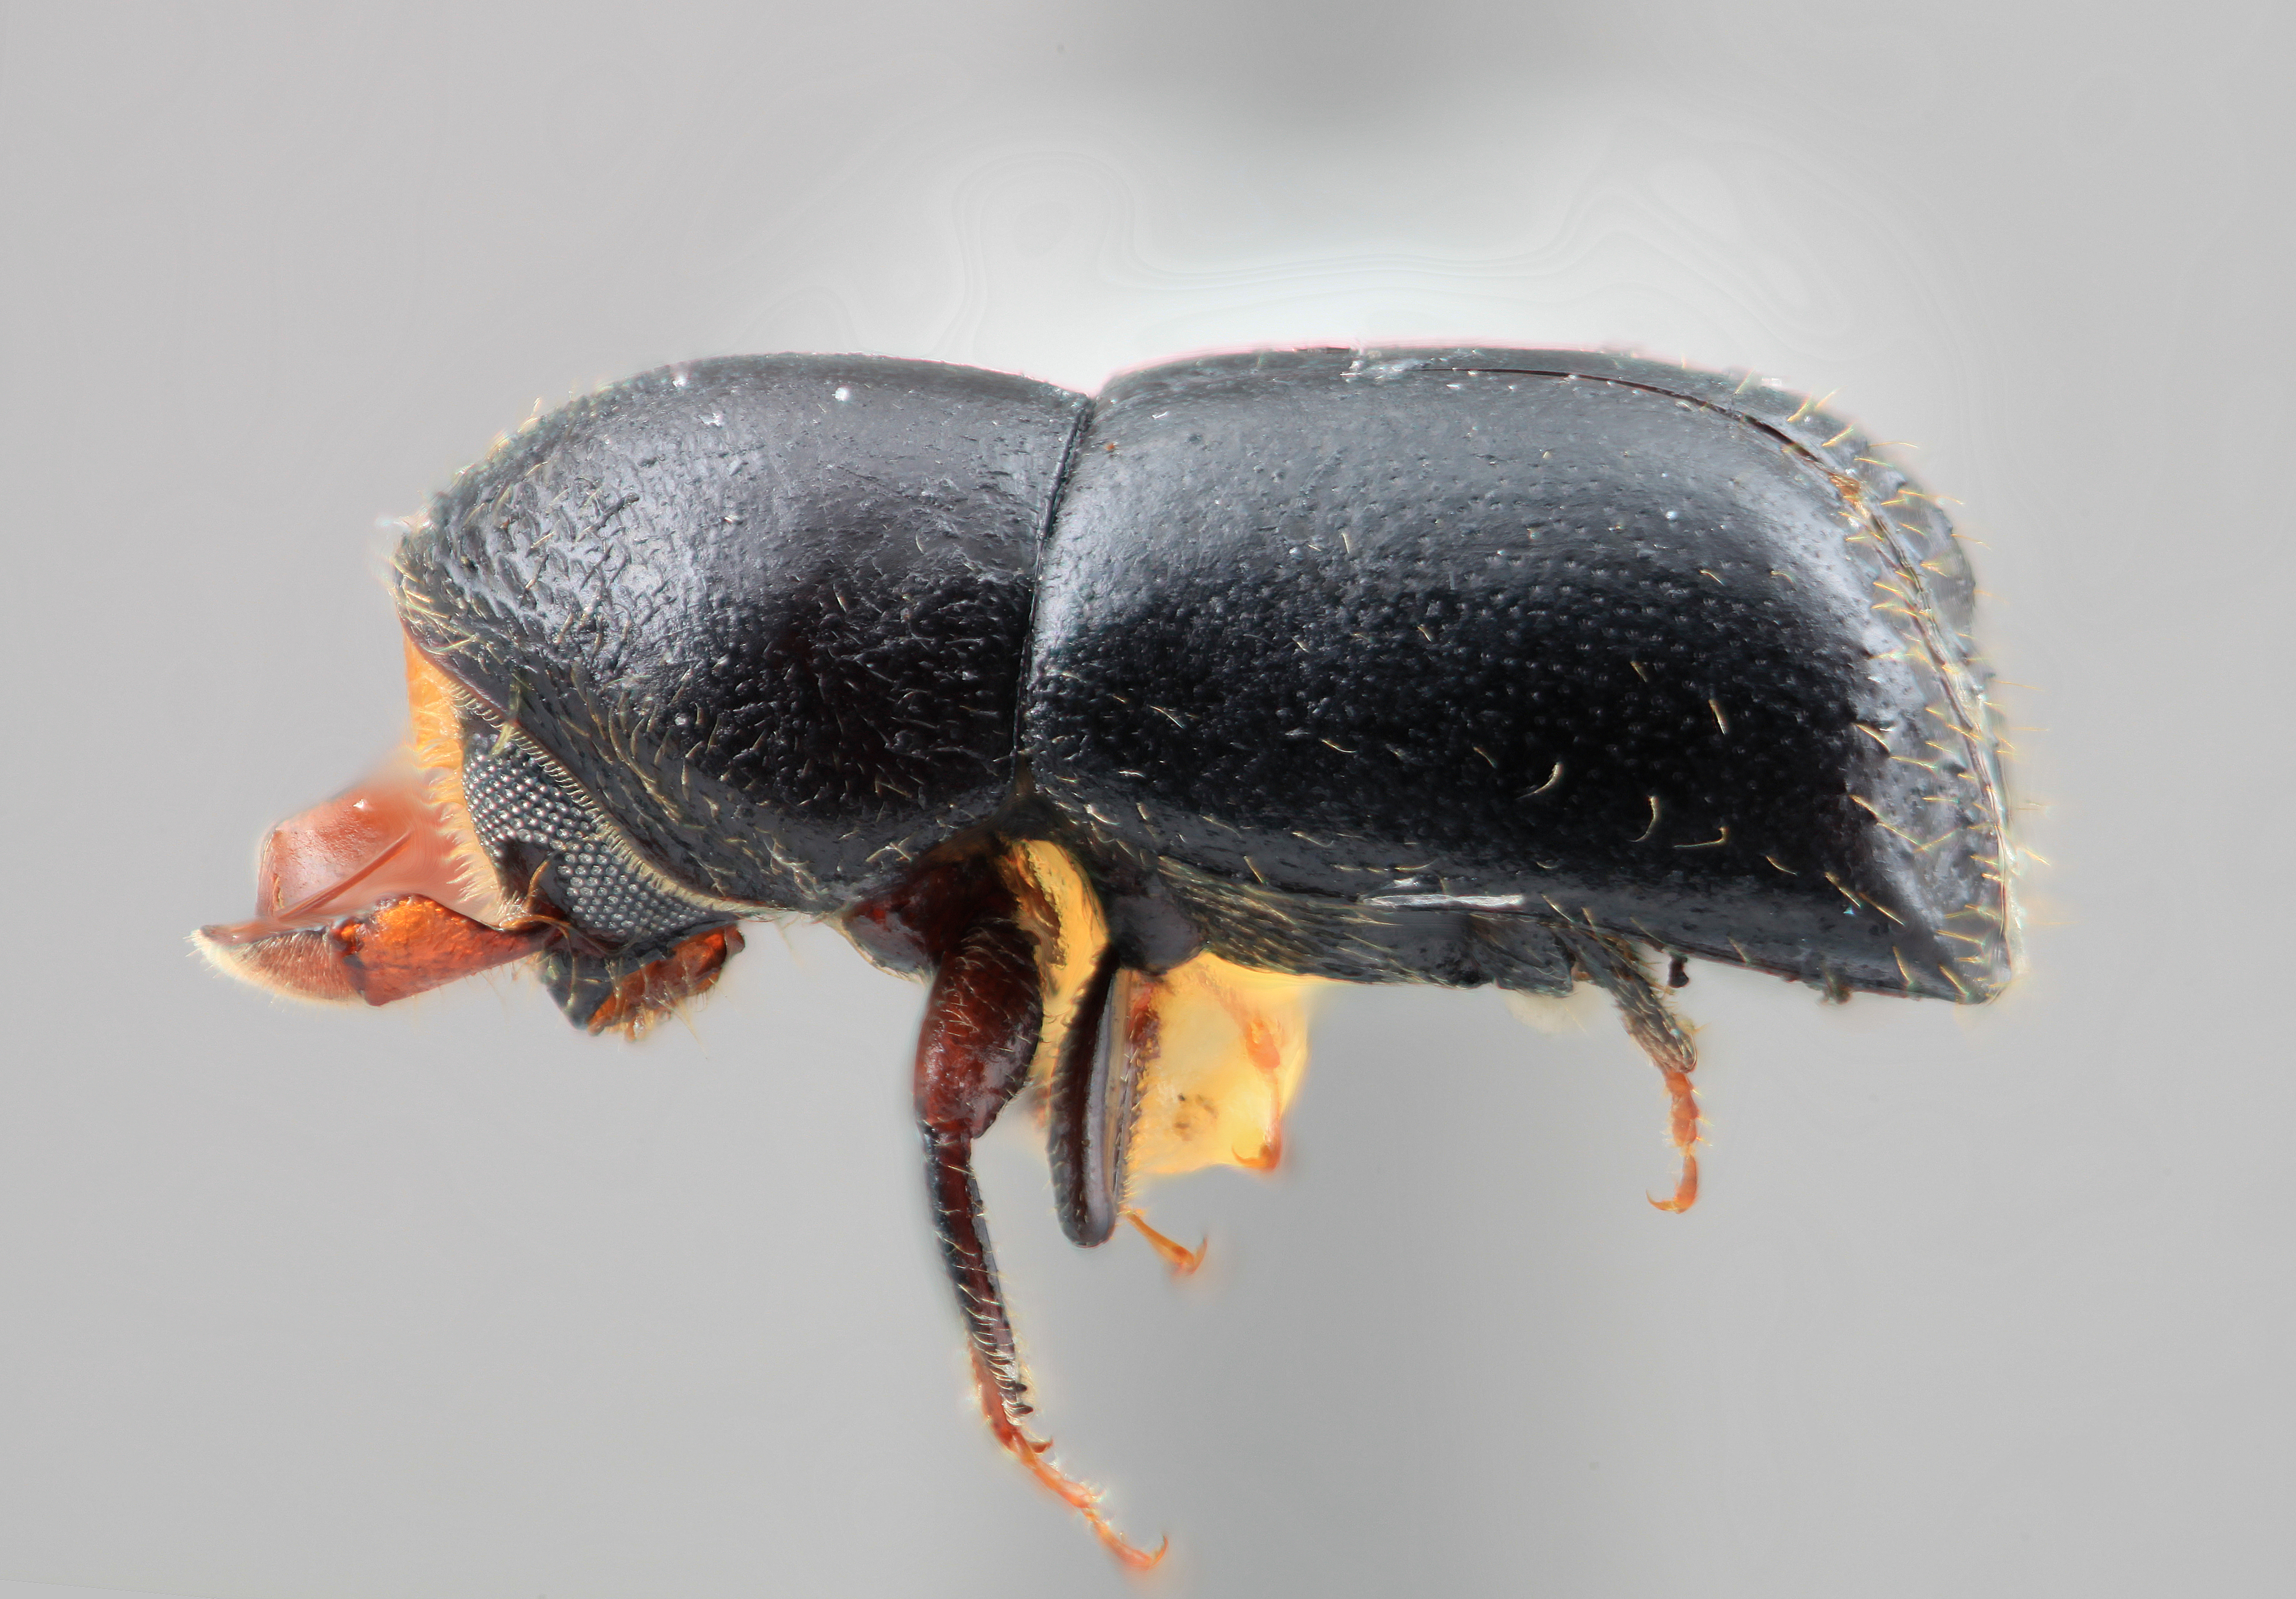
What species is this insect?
Corthylus cirrifer
